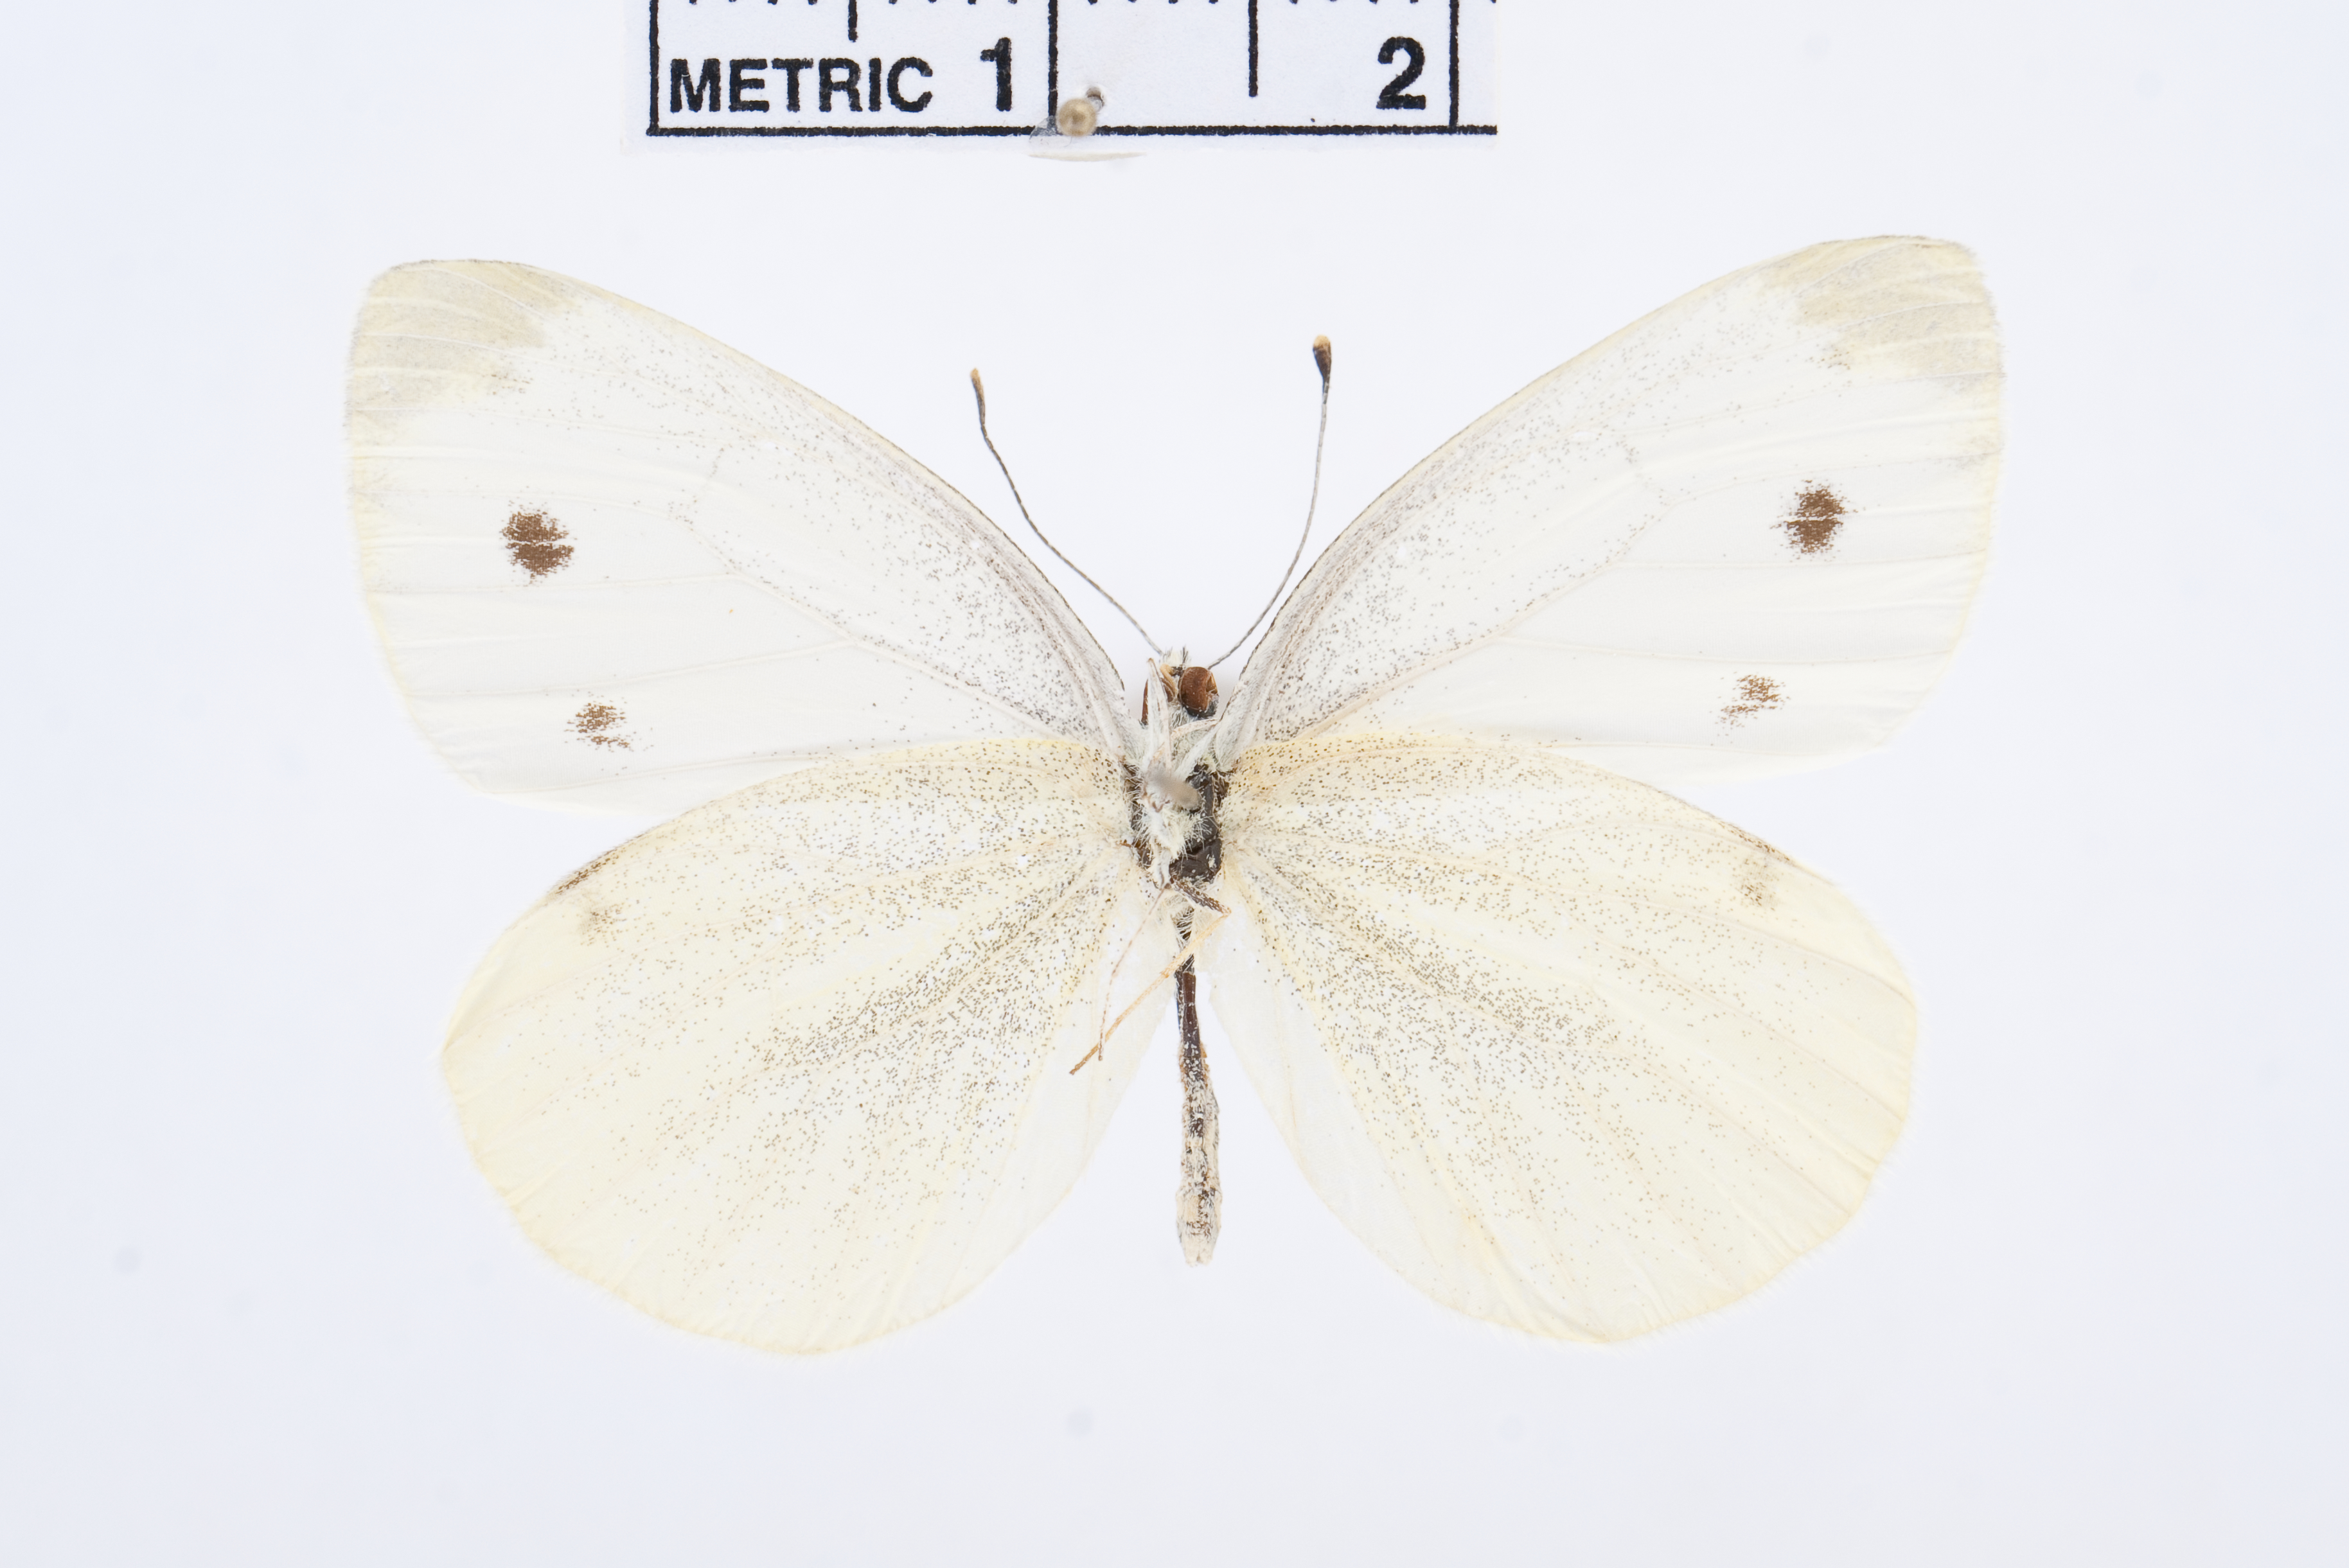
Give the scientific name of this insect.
Pieris pseudorapae
